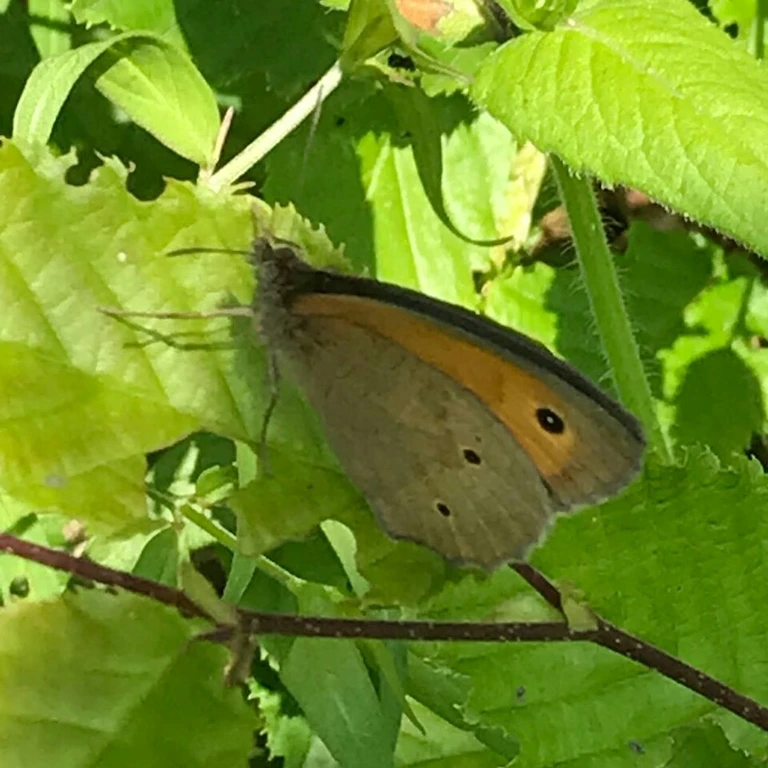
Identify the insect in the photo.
Maniola jurtina
